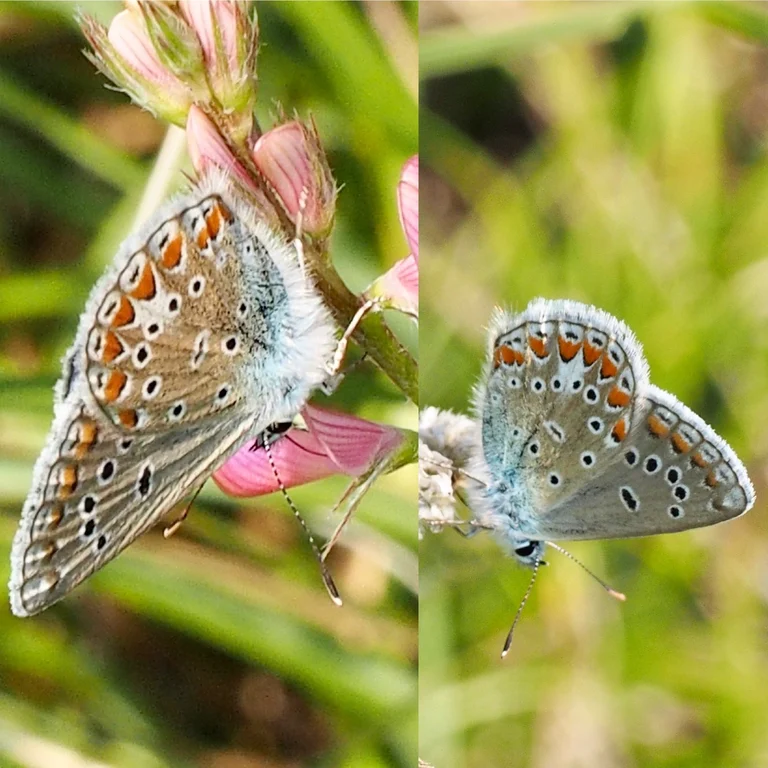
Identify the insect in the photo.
Polyommatus thersites
